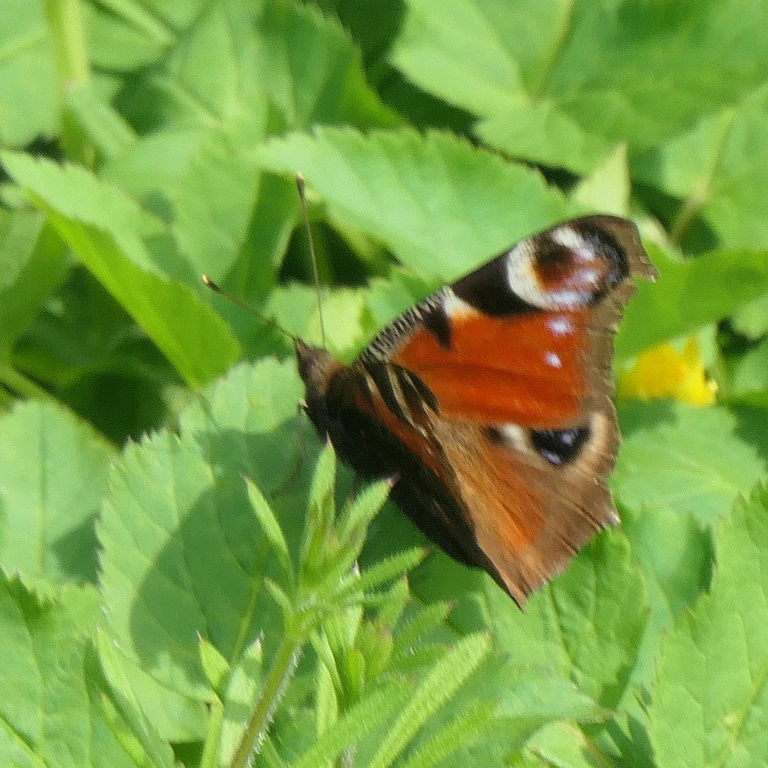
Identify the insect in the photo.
Aglais io
